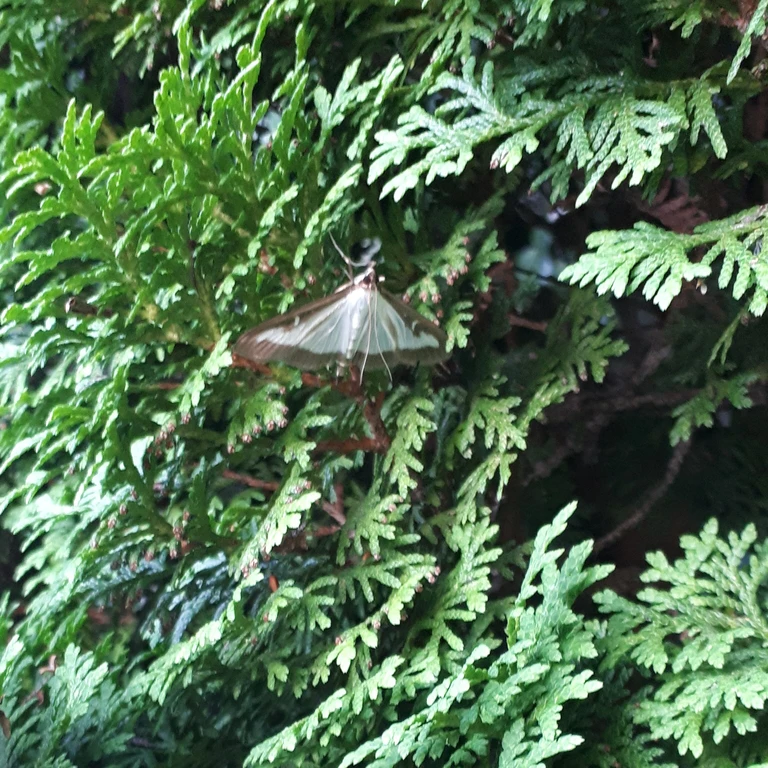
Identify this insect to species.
Cydalima perspectalis
